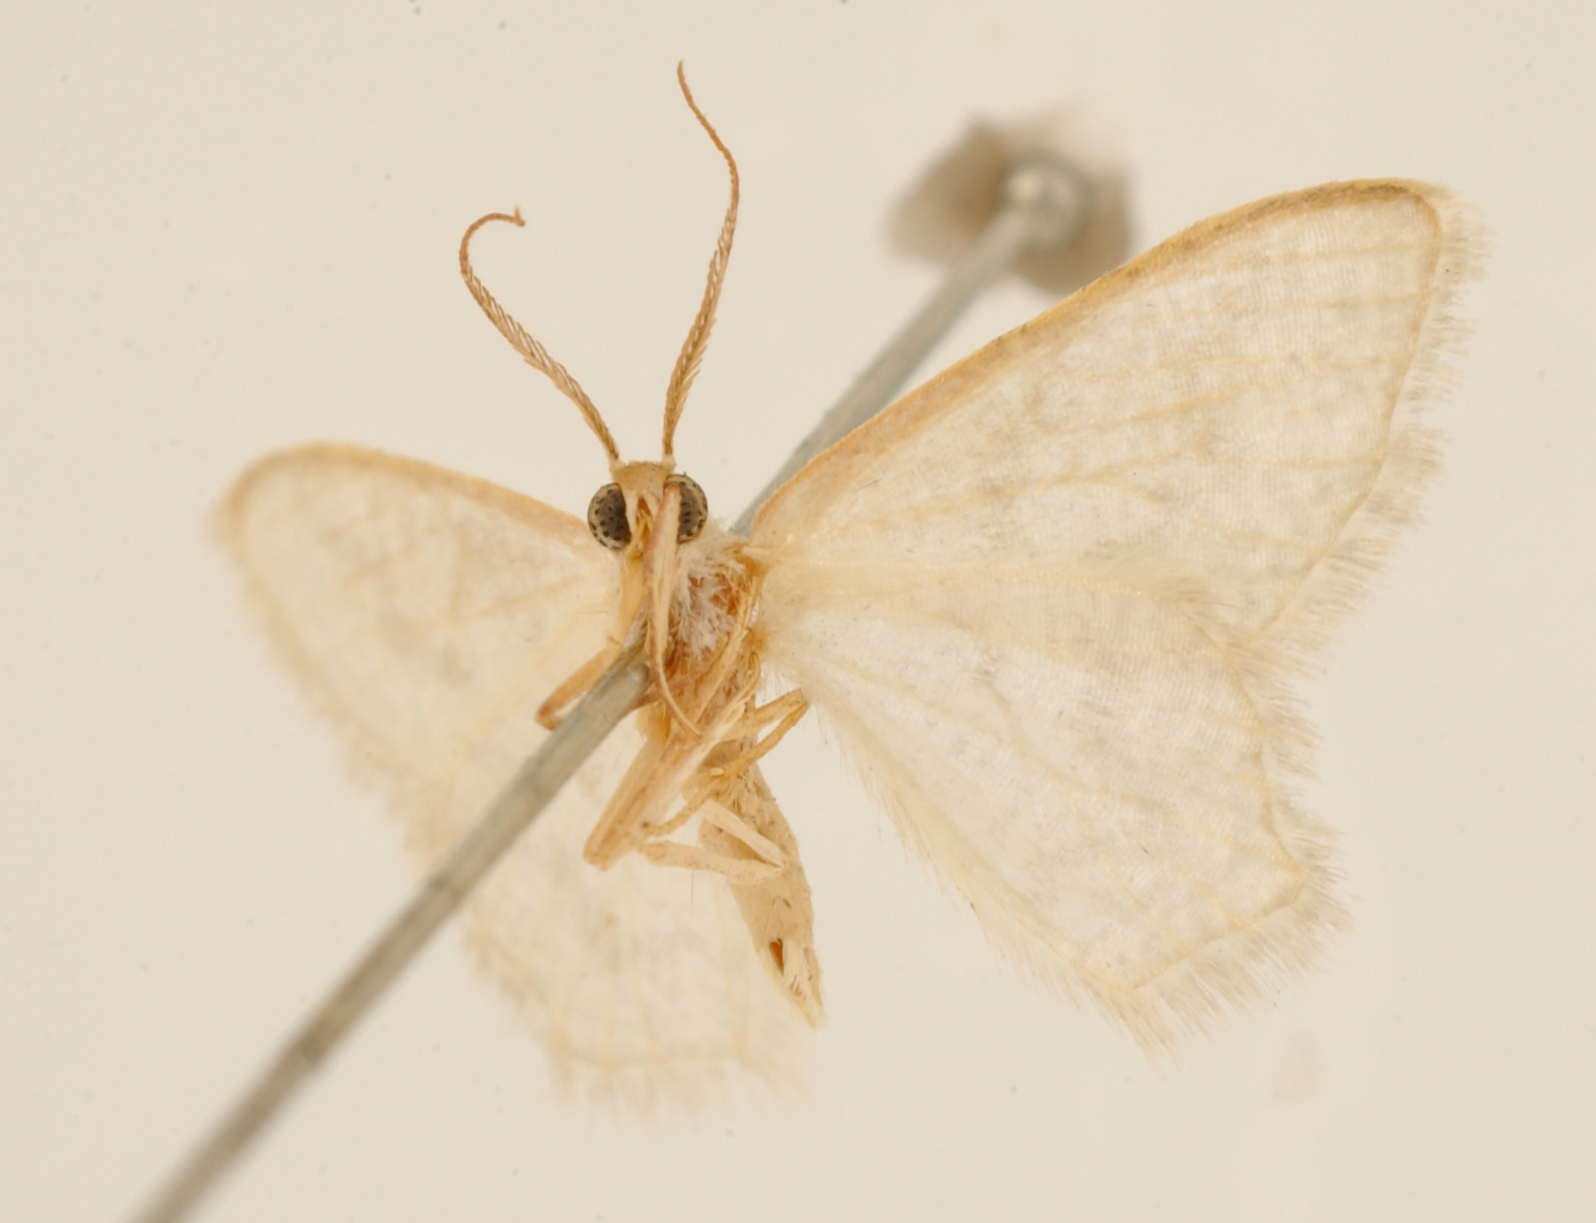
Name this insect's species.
Thalera dalica
